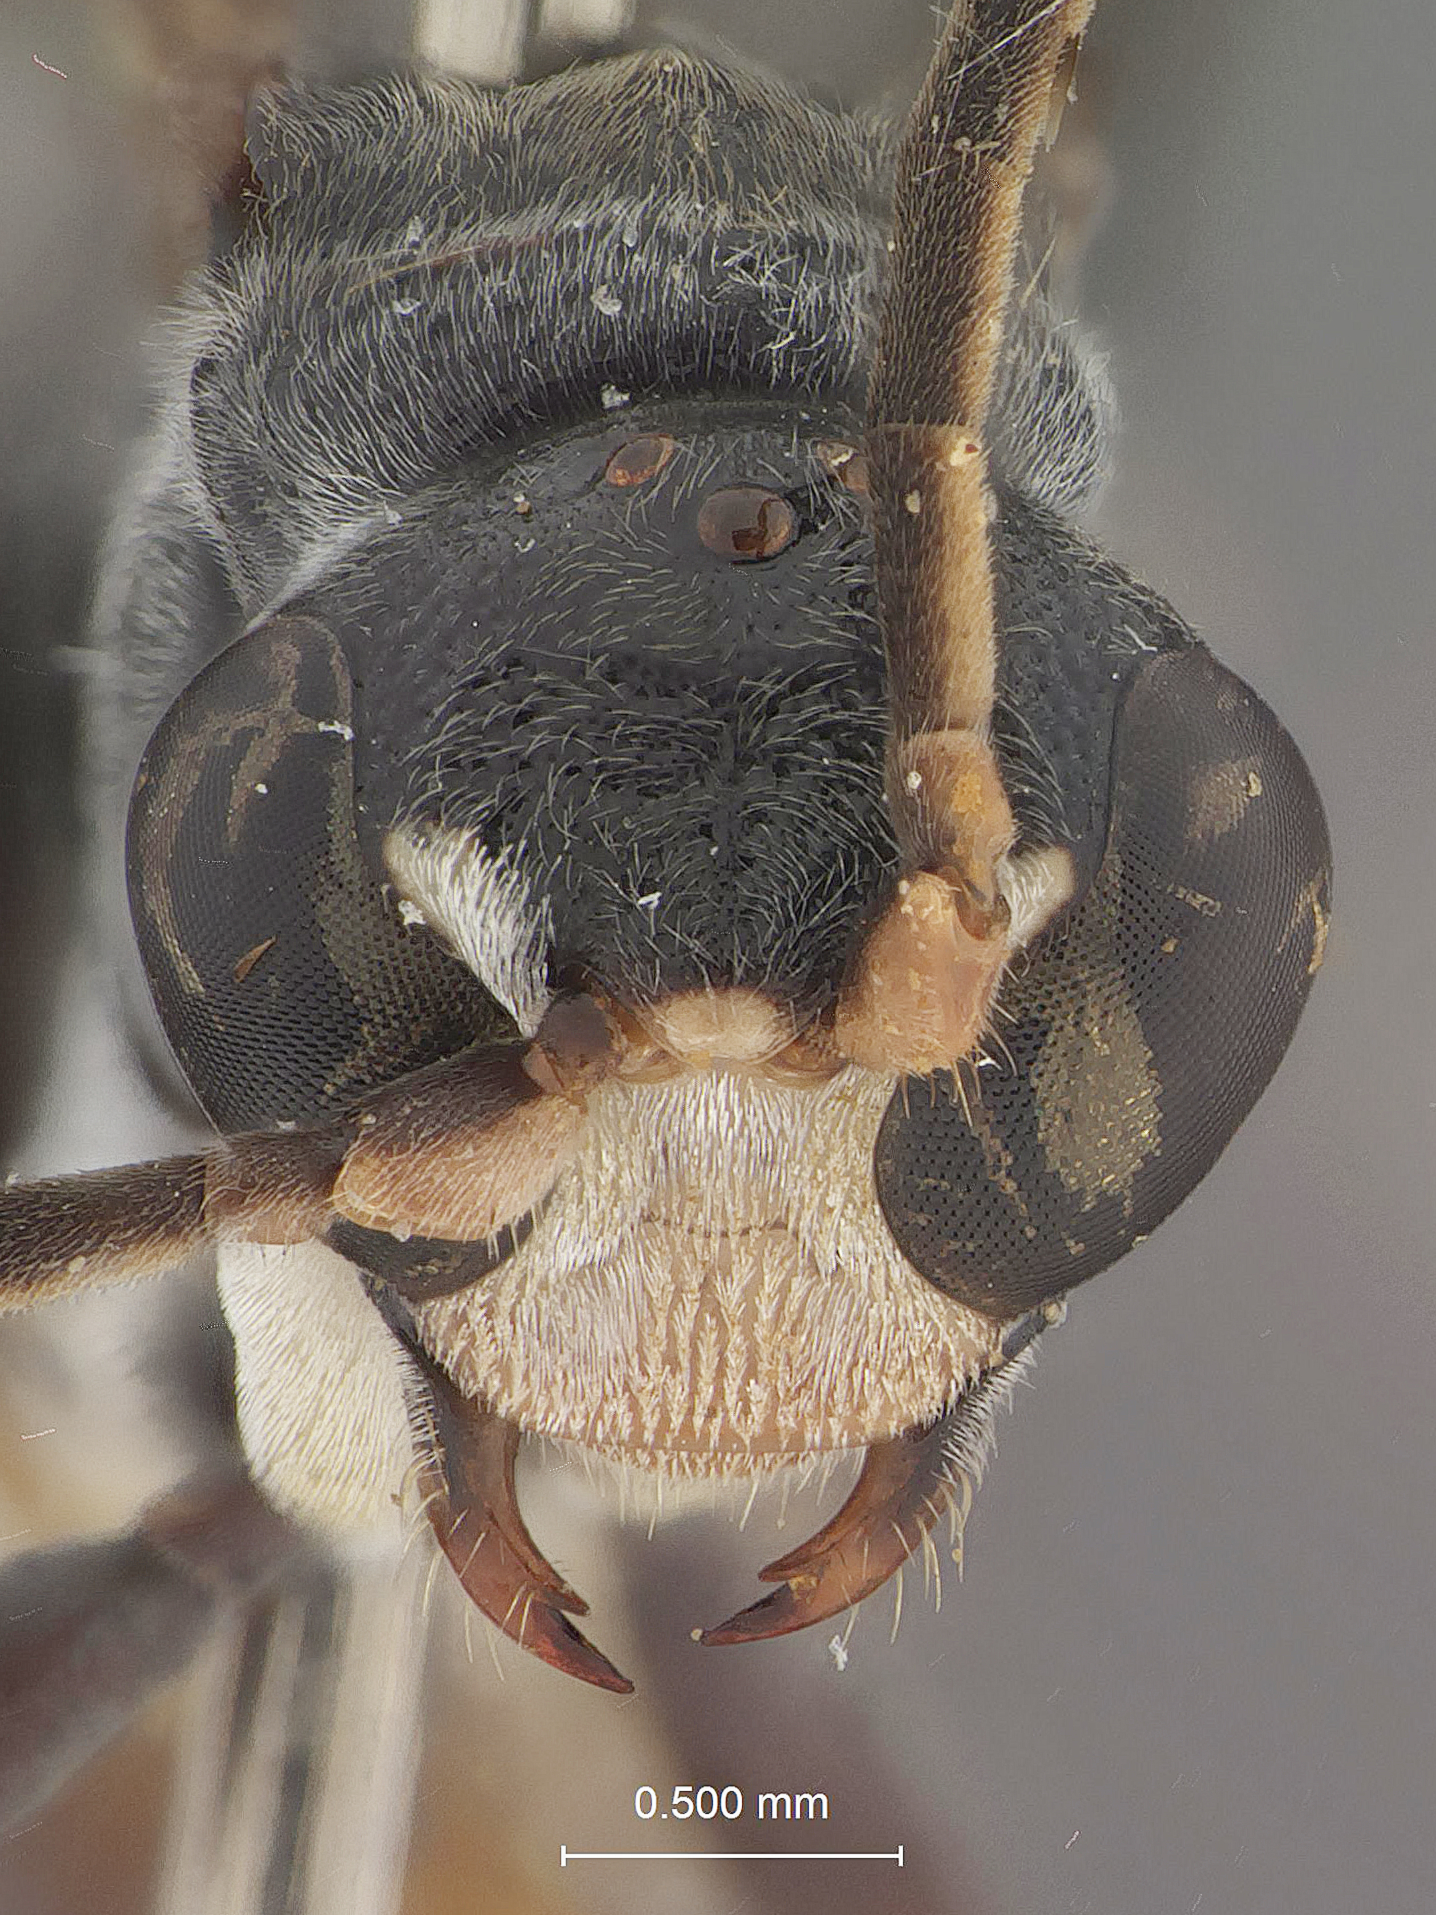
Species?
Ceropales pygmaeus
